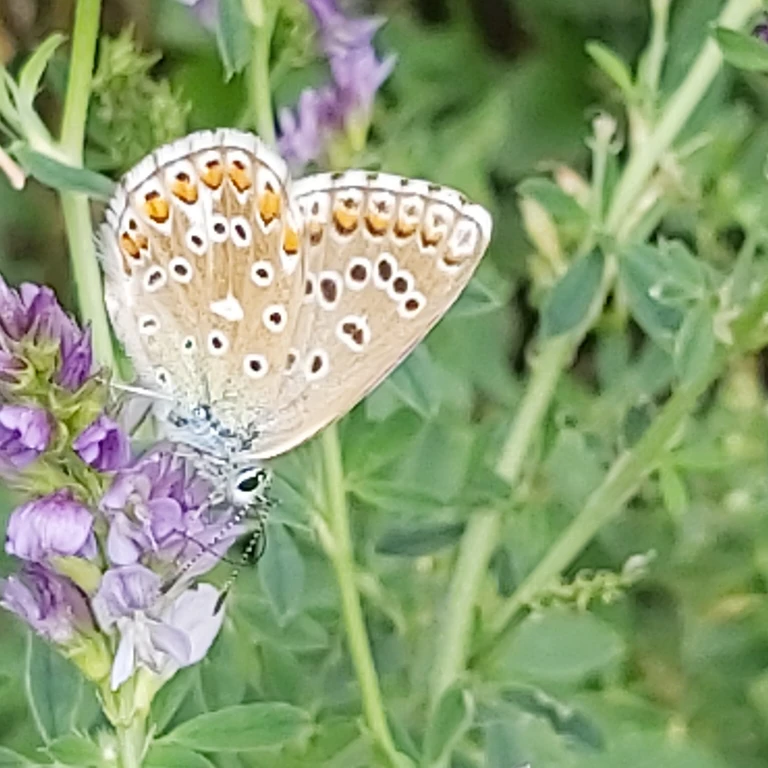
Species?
Lysandra bellargus
